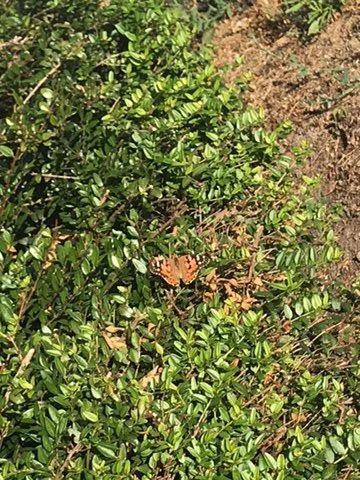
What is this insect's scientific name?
Vanessa cardui
